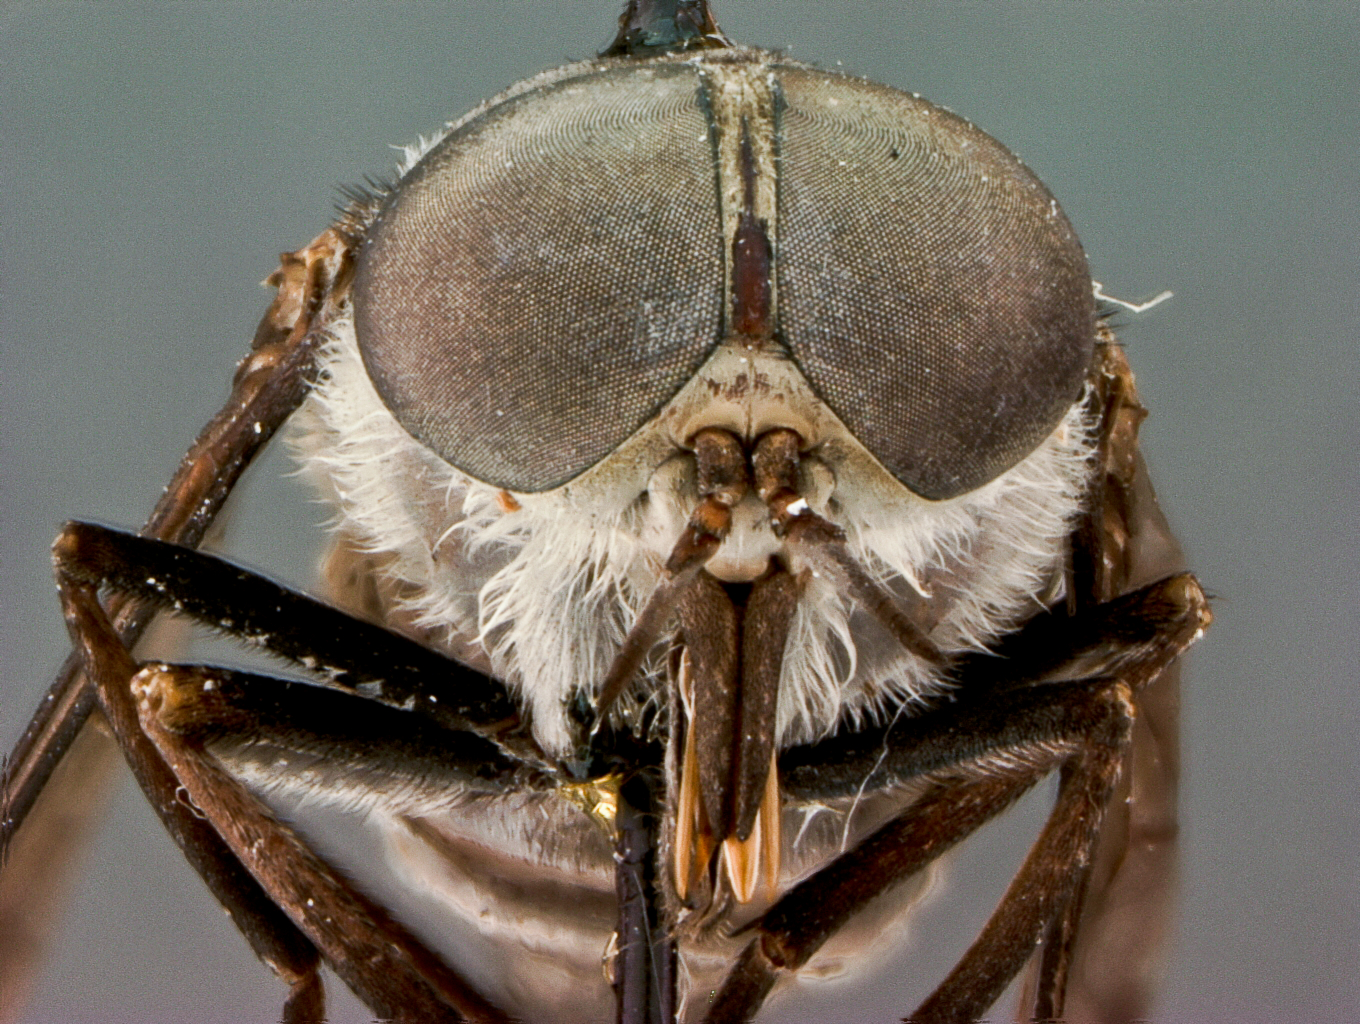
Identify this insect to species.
Tabanus nilakinus
